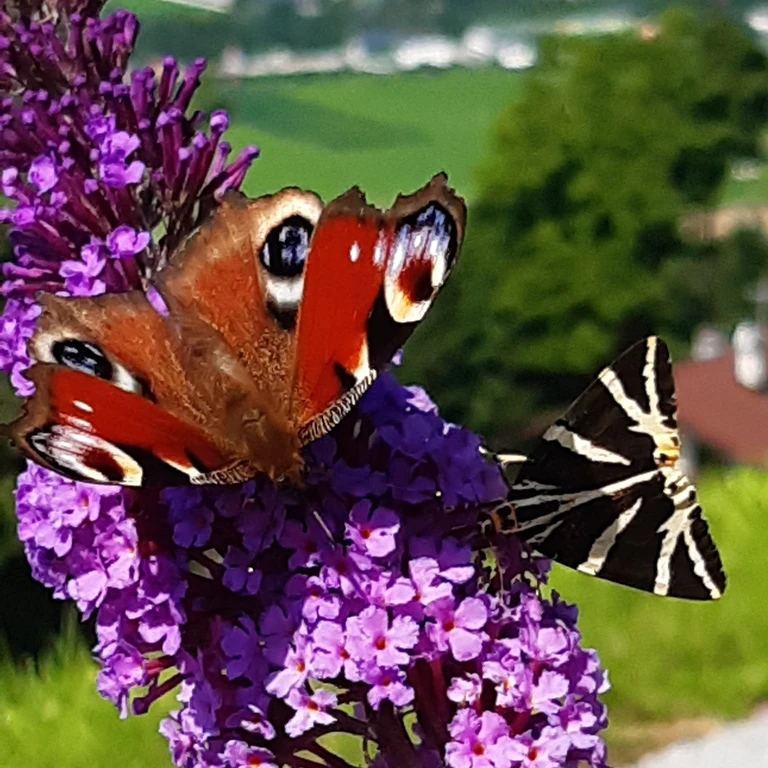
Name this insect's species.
Aglais io
